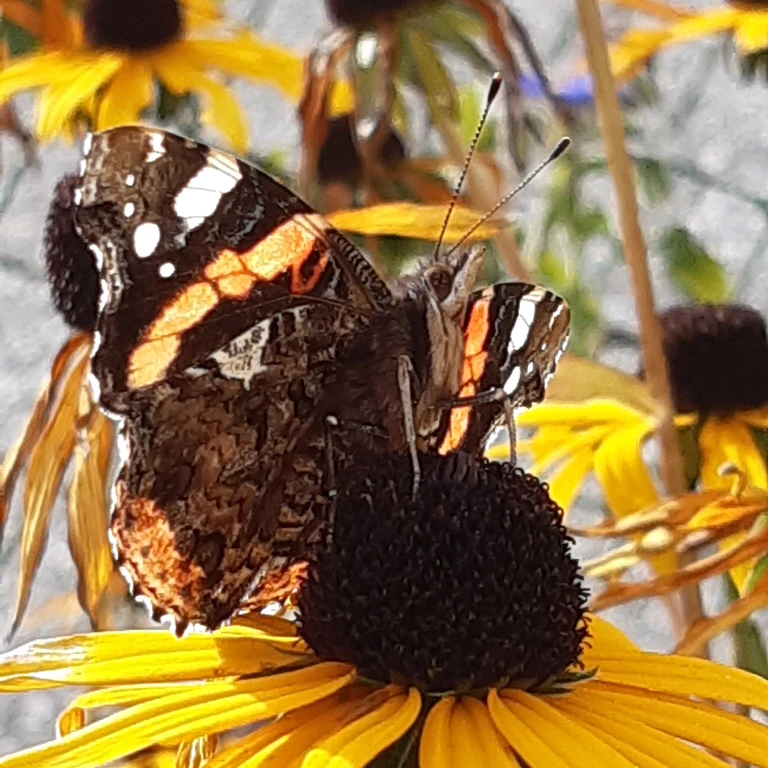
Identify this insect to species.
Vanessa atalanta
